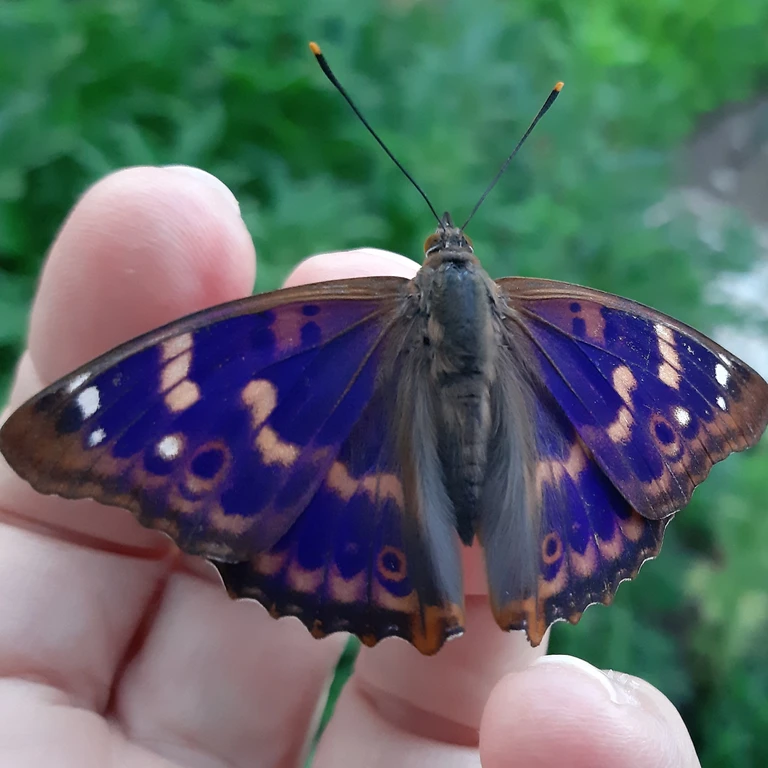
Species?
Apatura ilia
